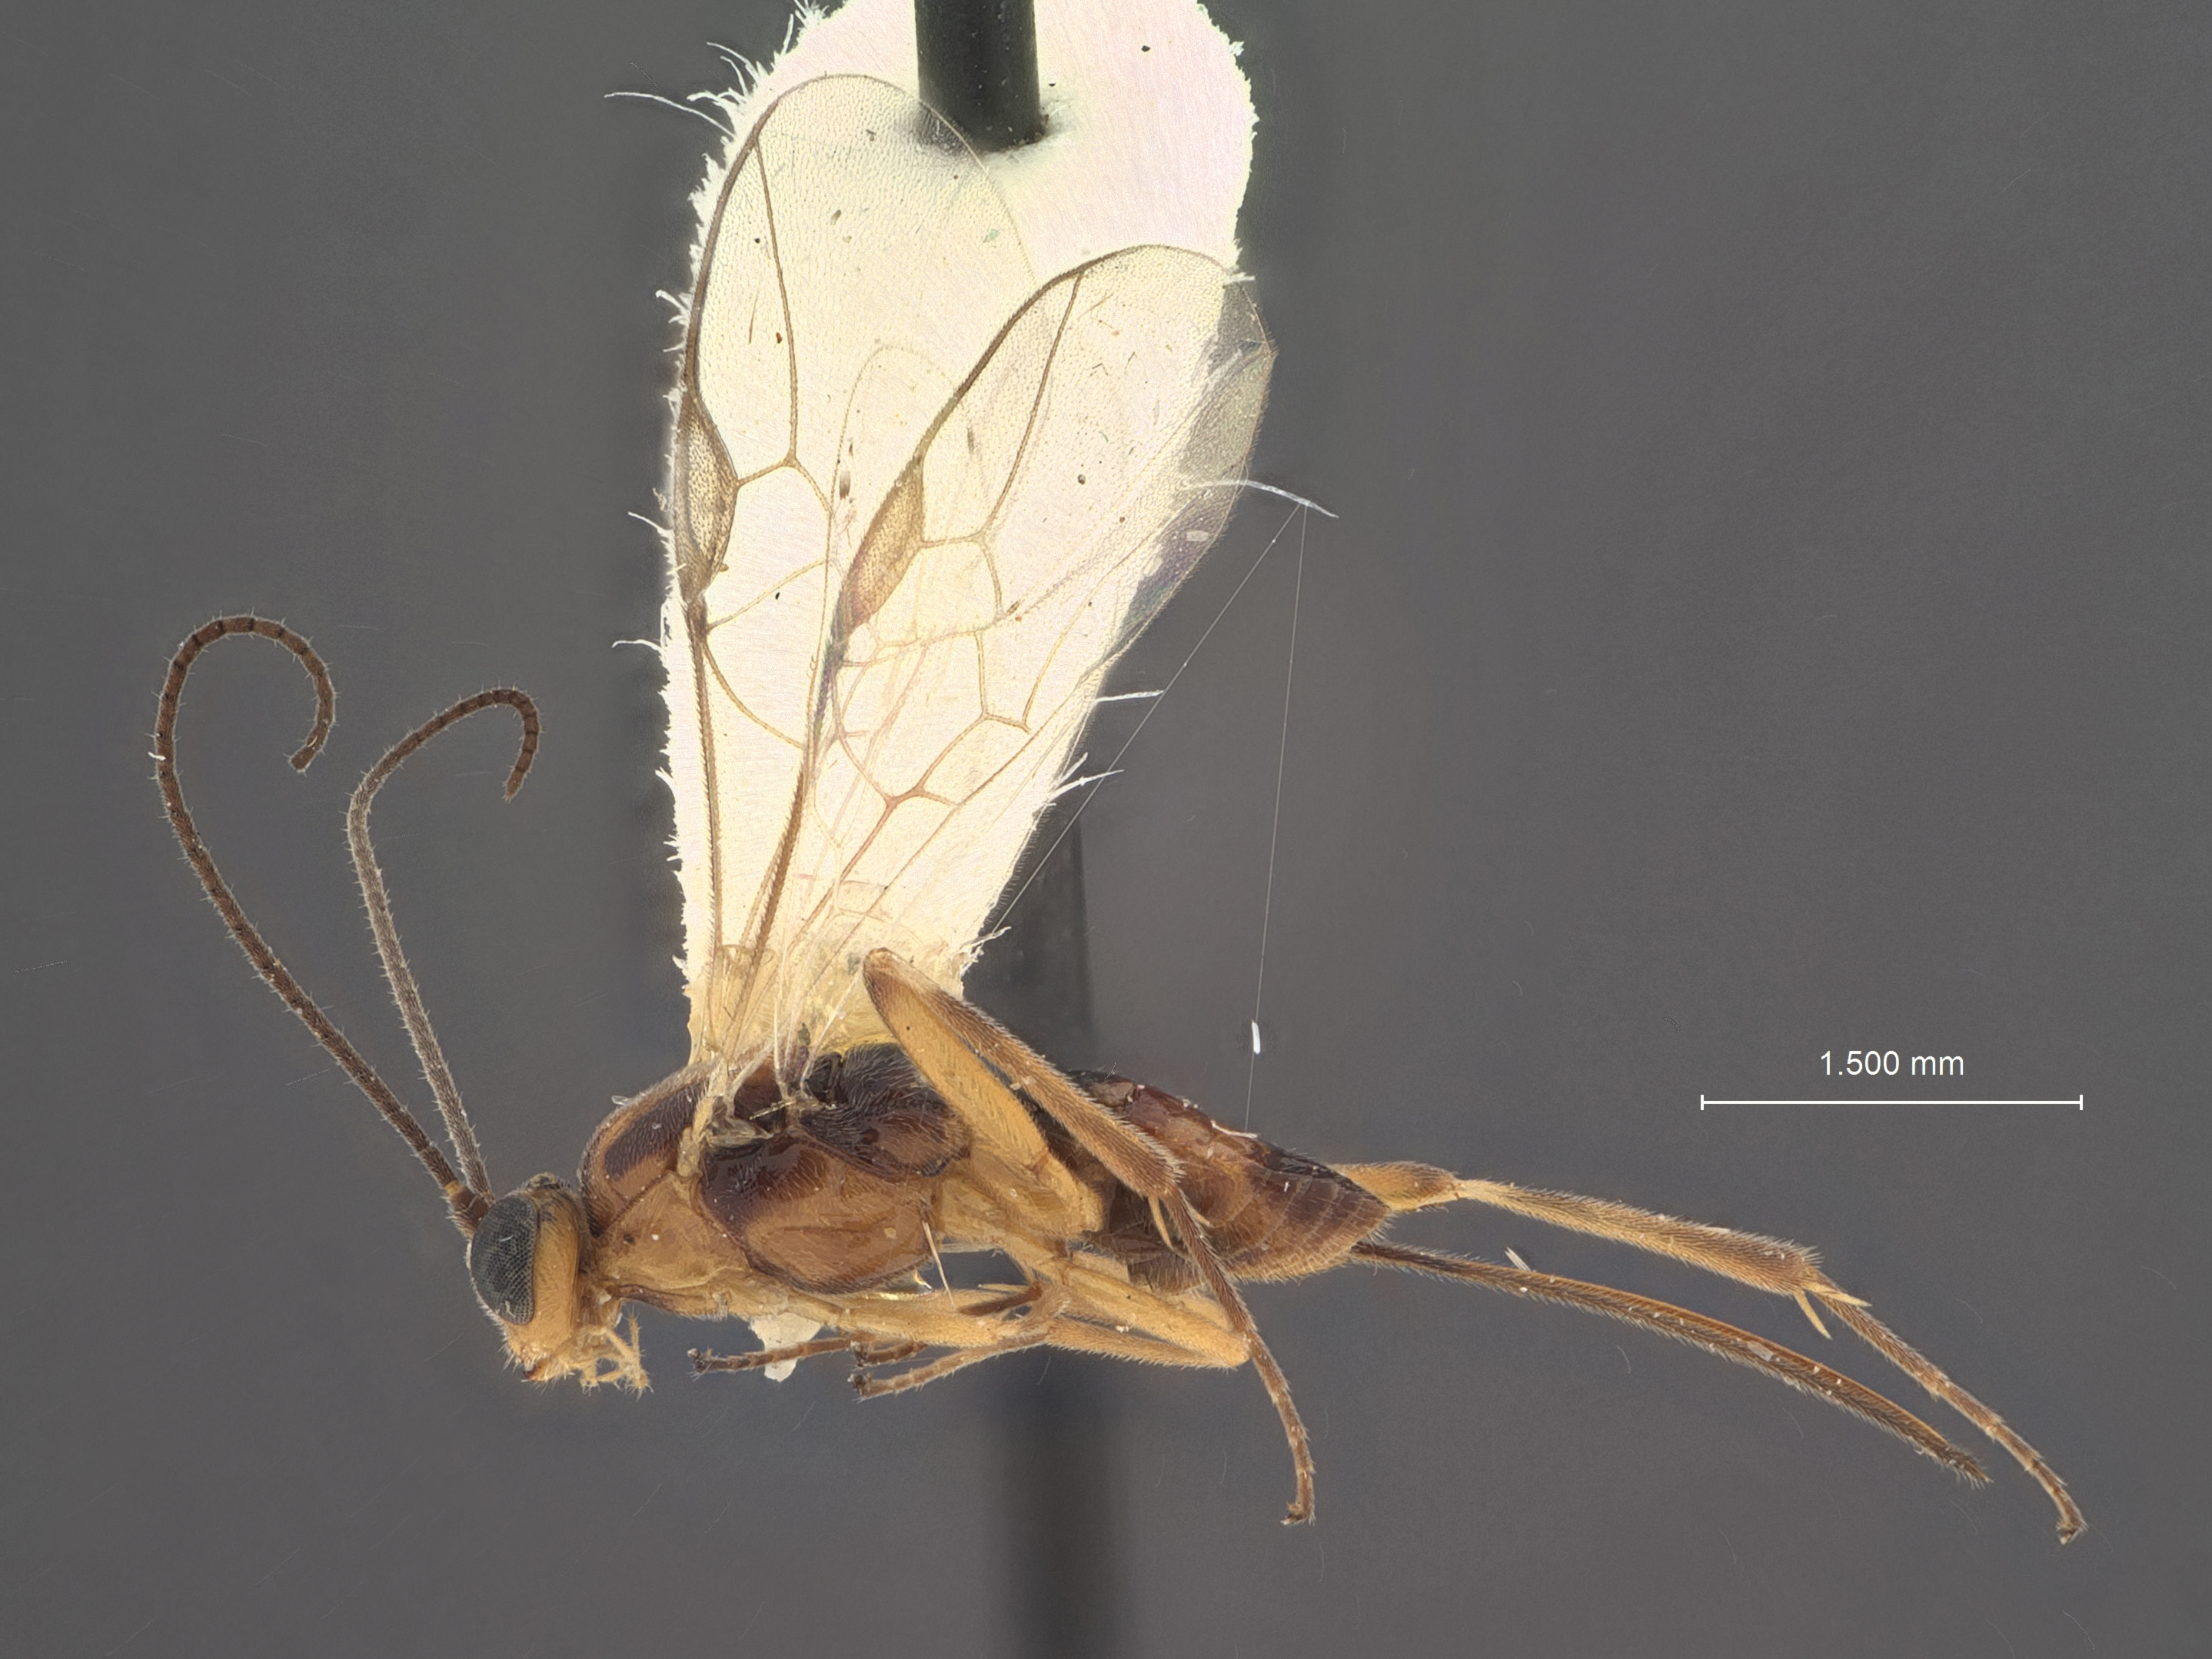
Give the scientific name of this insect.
Jorgilus imitator
